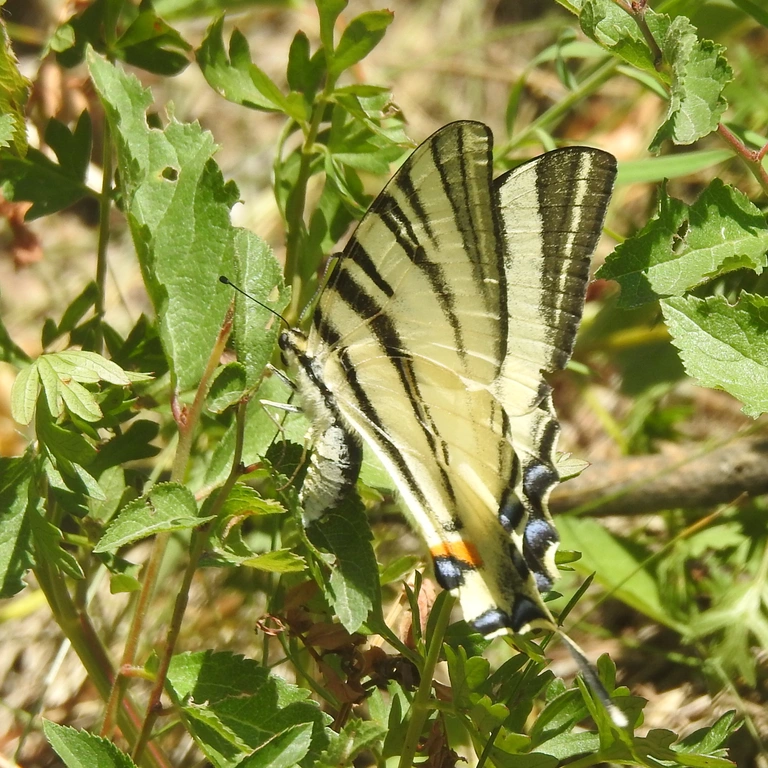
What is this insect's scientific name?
Iphiclides podalirius
